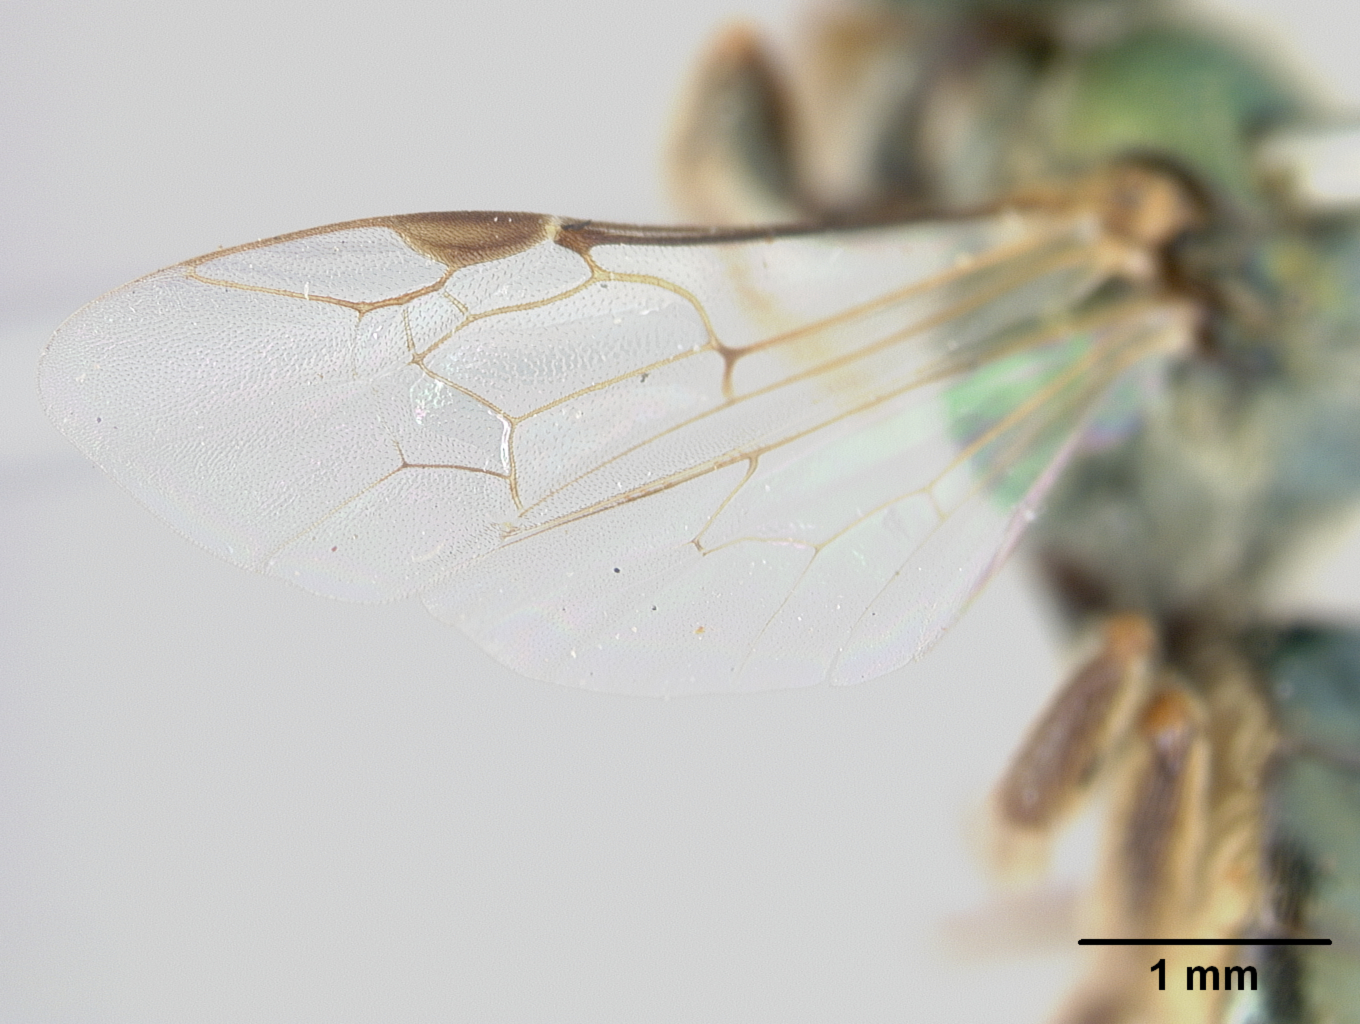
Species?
Halictus adonidiae
